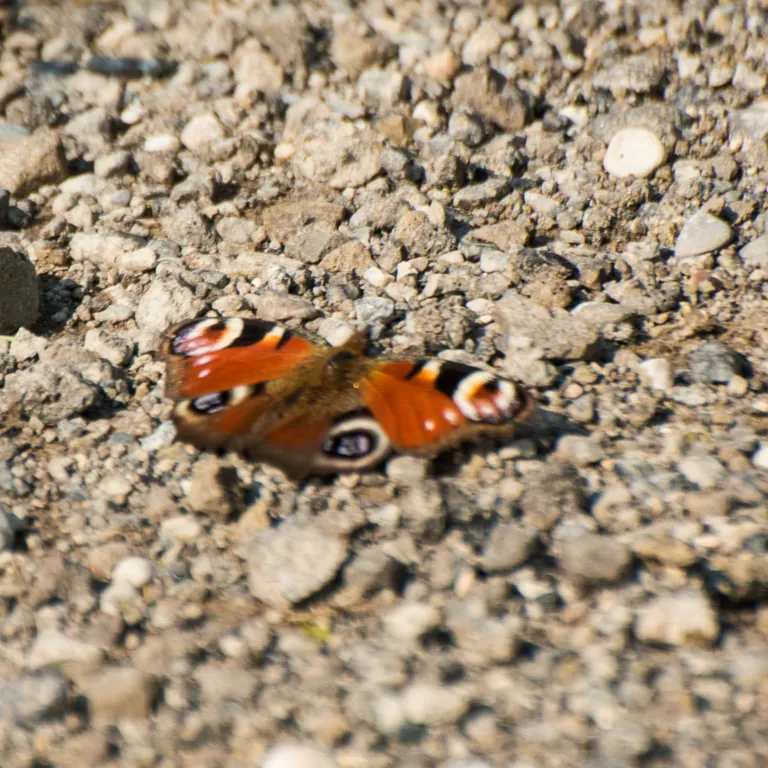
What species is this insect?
Aglais io
